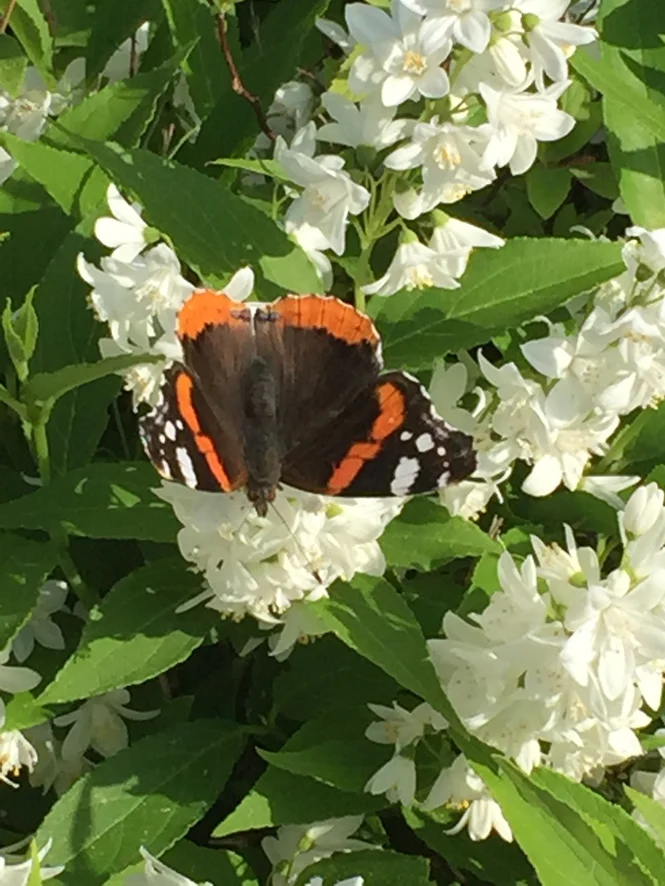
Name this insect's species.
Vanessa atalanta
